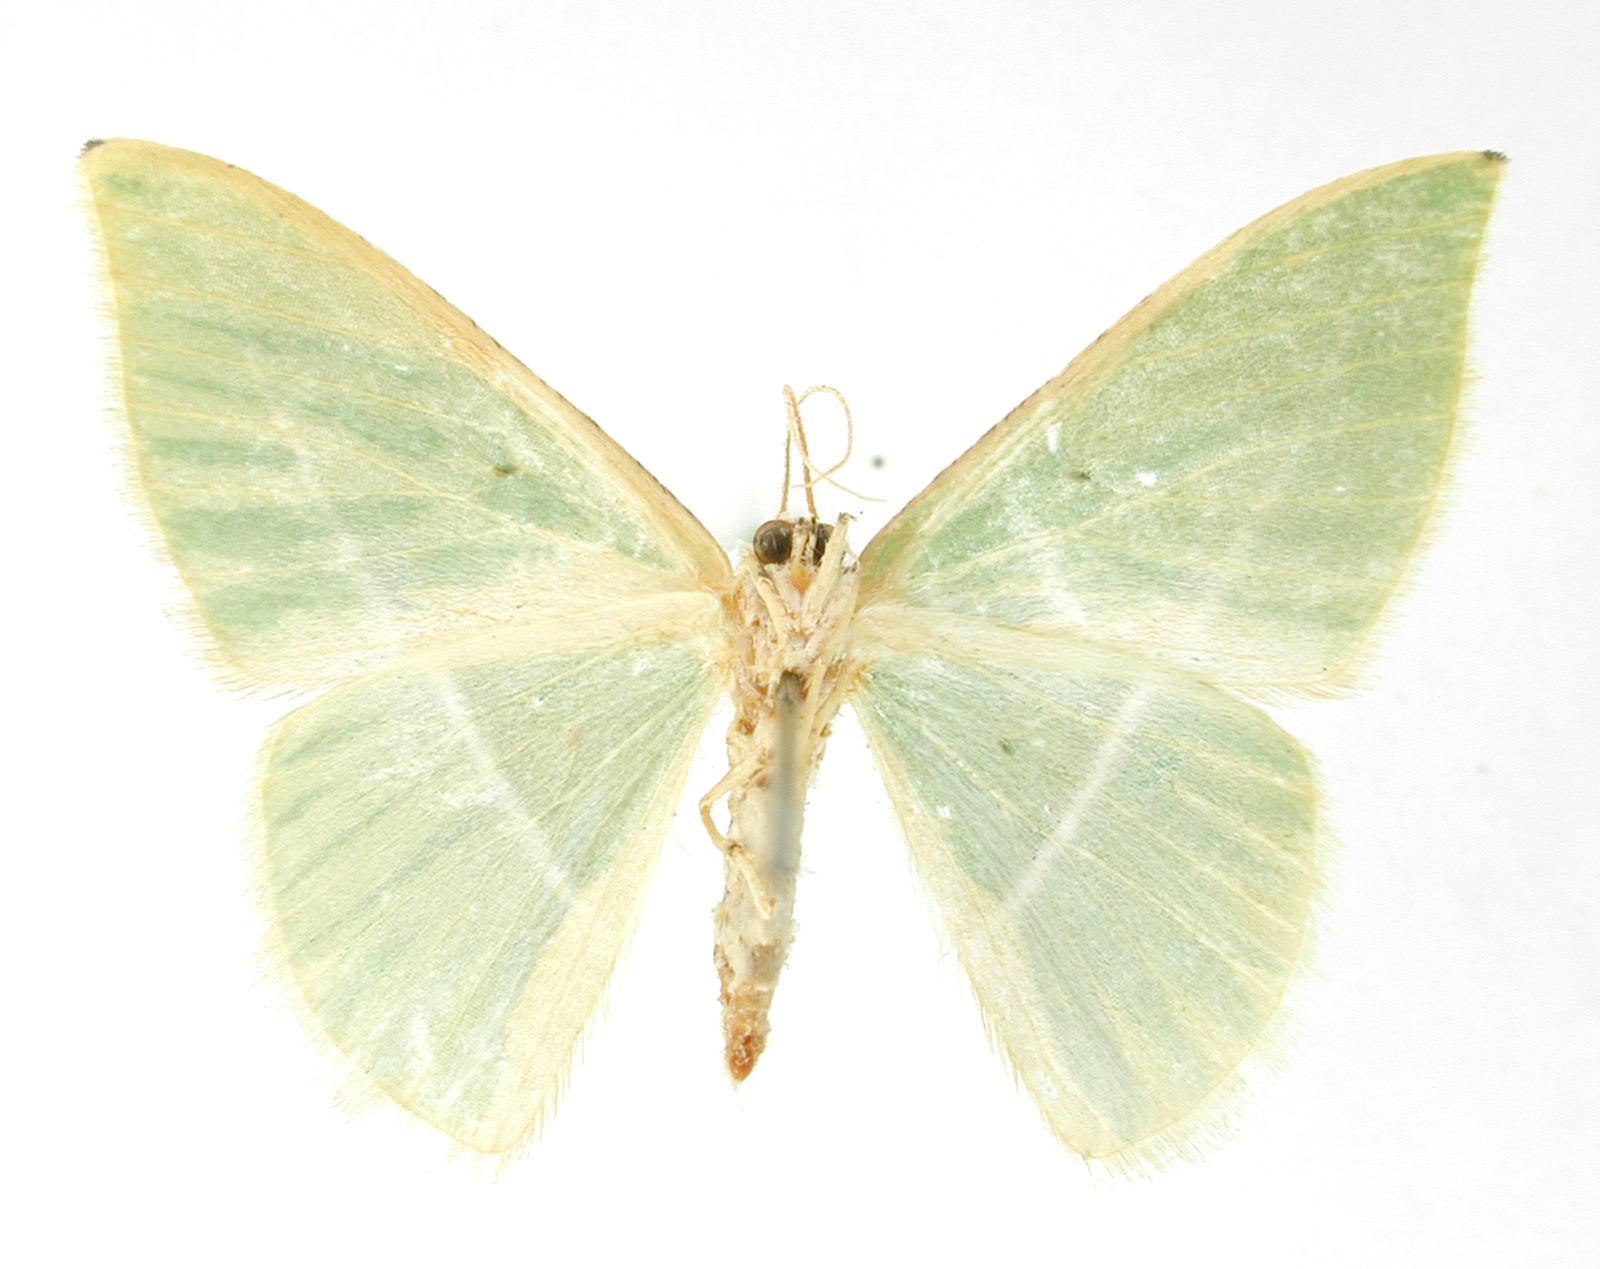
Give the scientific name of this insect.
Tachyphyle aganapla
